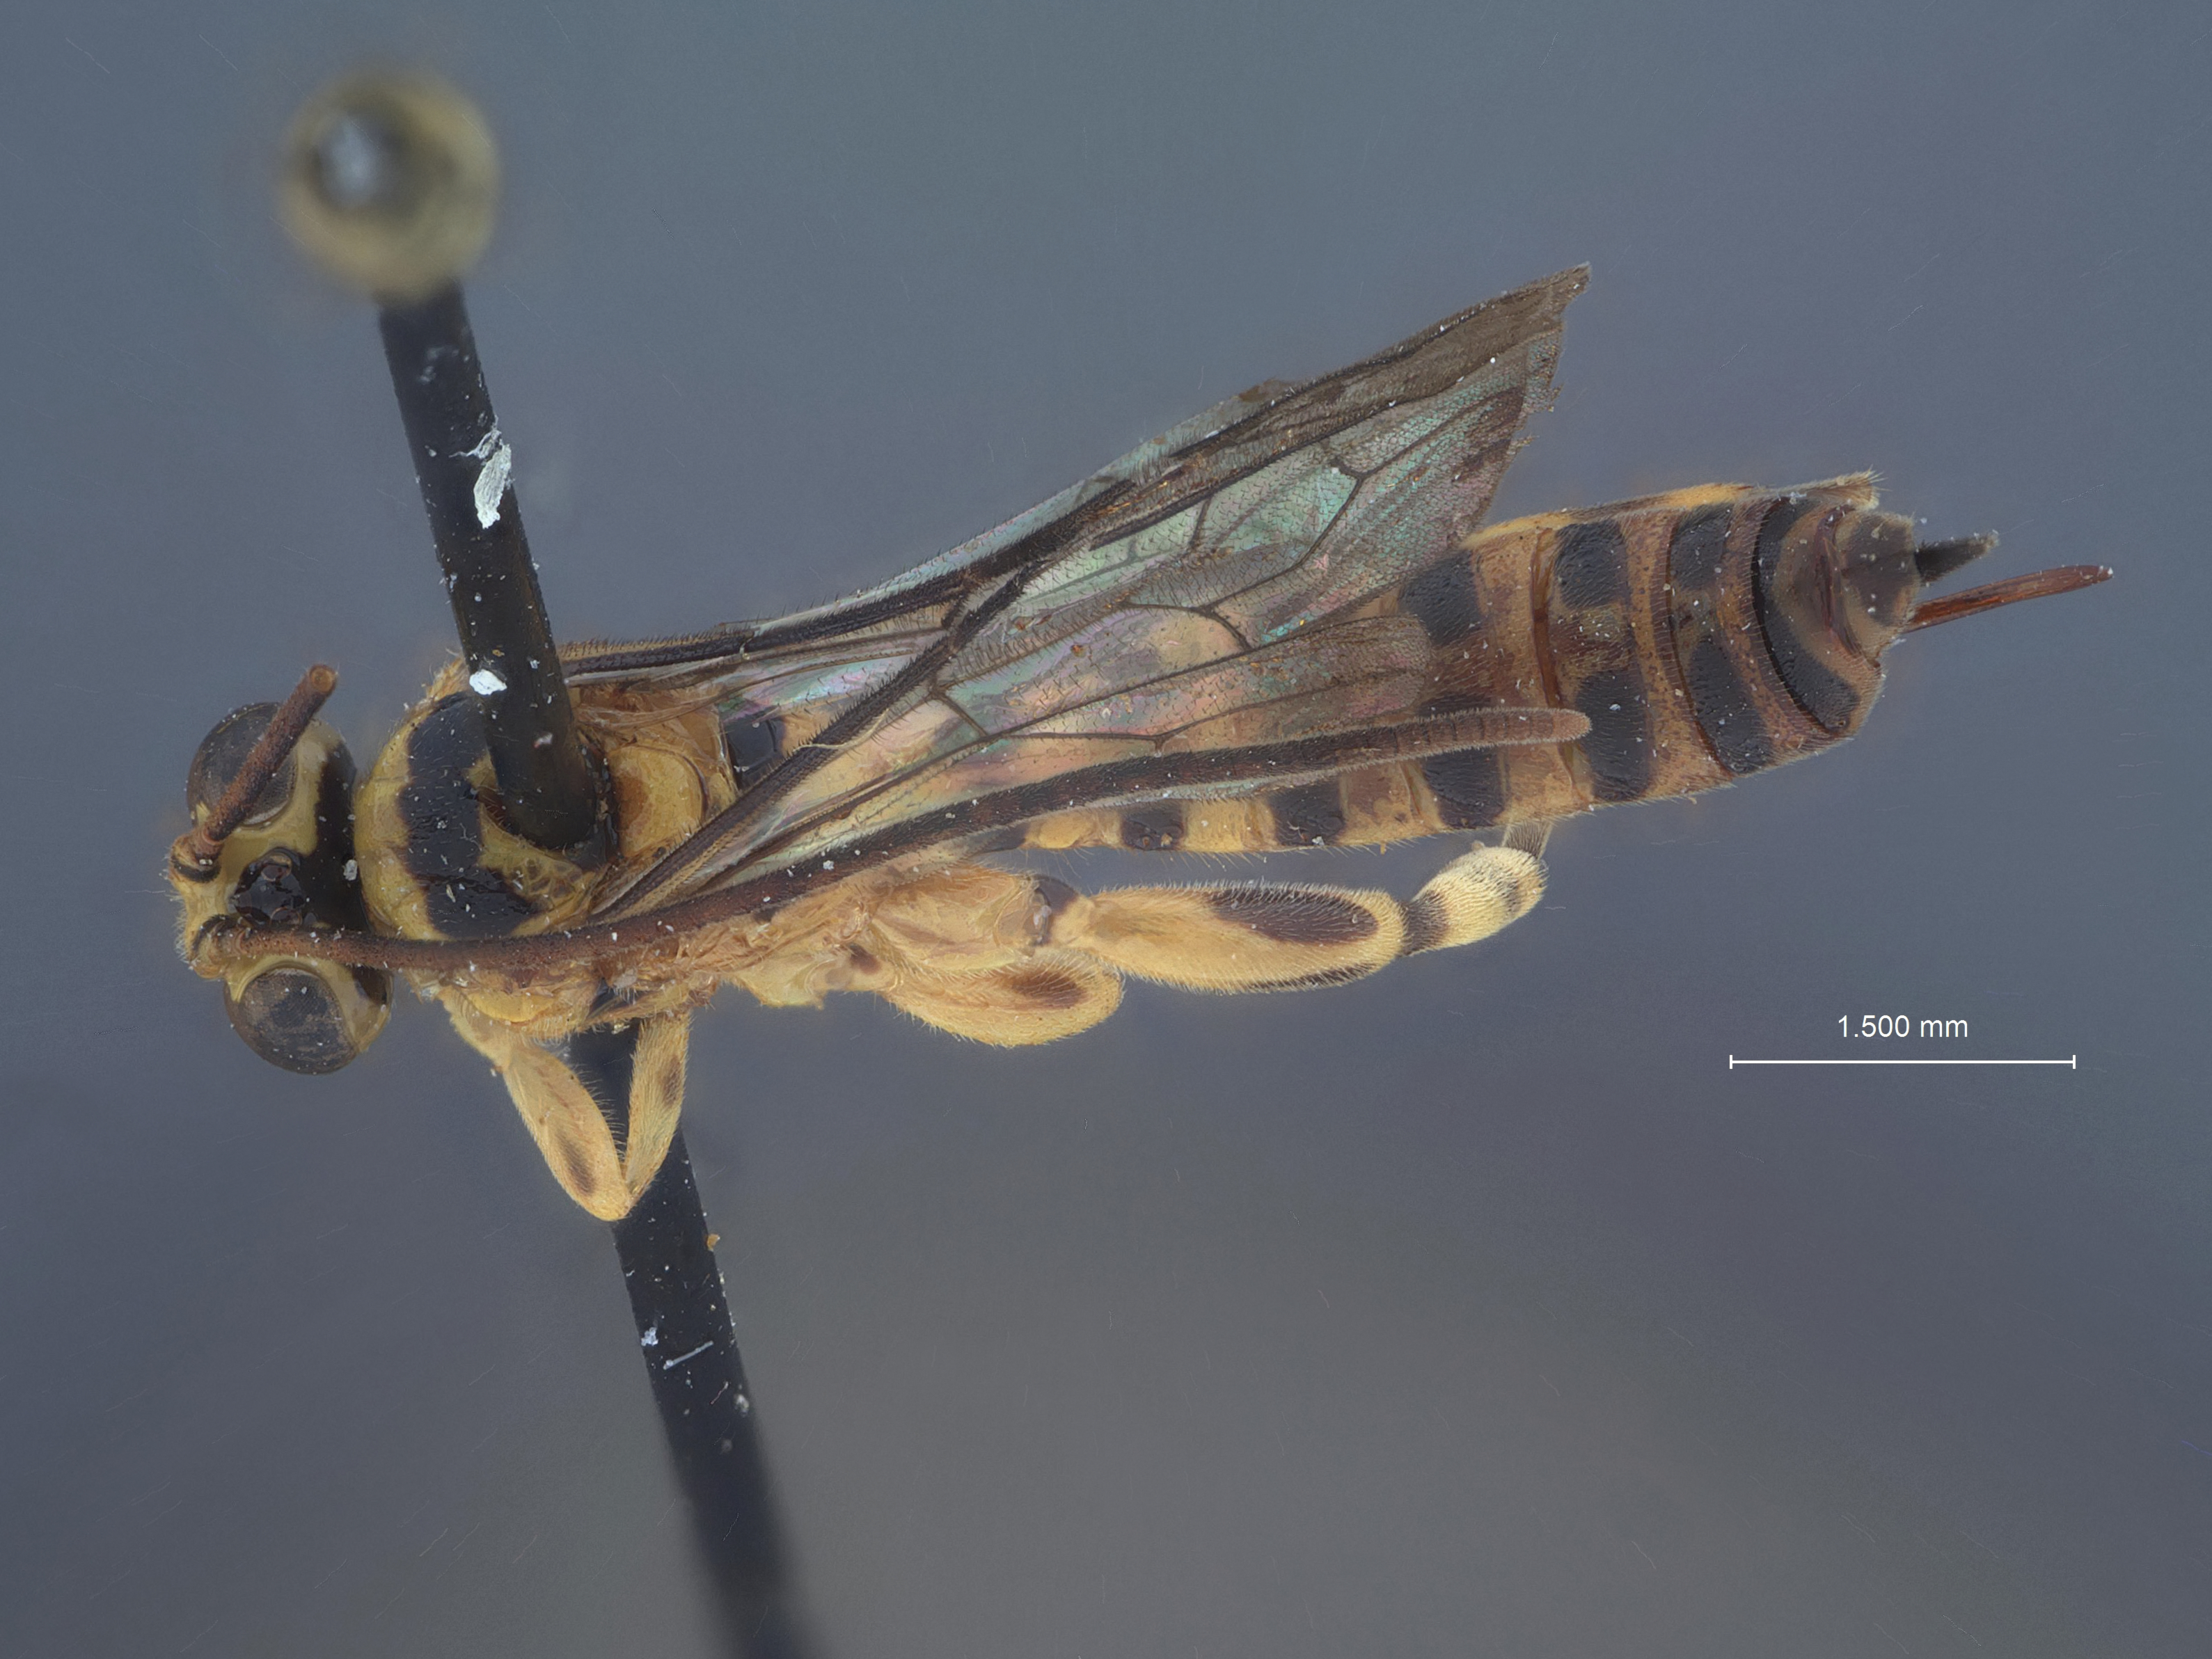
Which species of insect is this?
Xanthopimpla diplonyx
